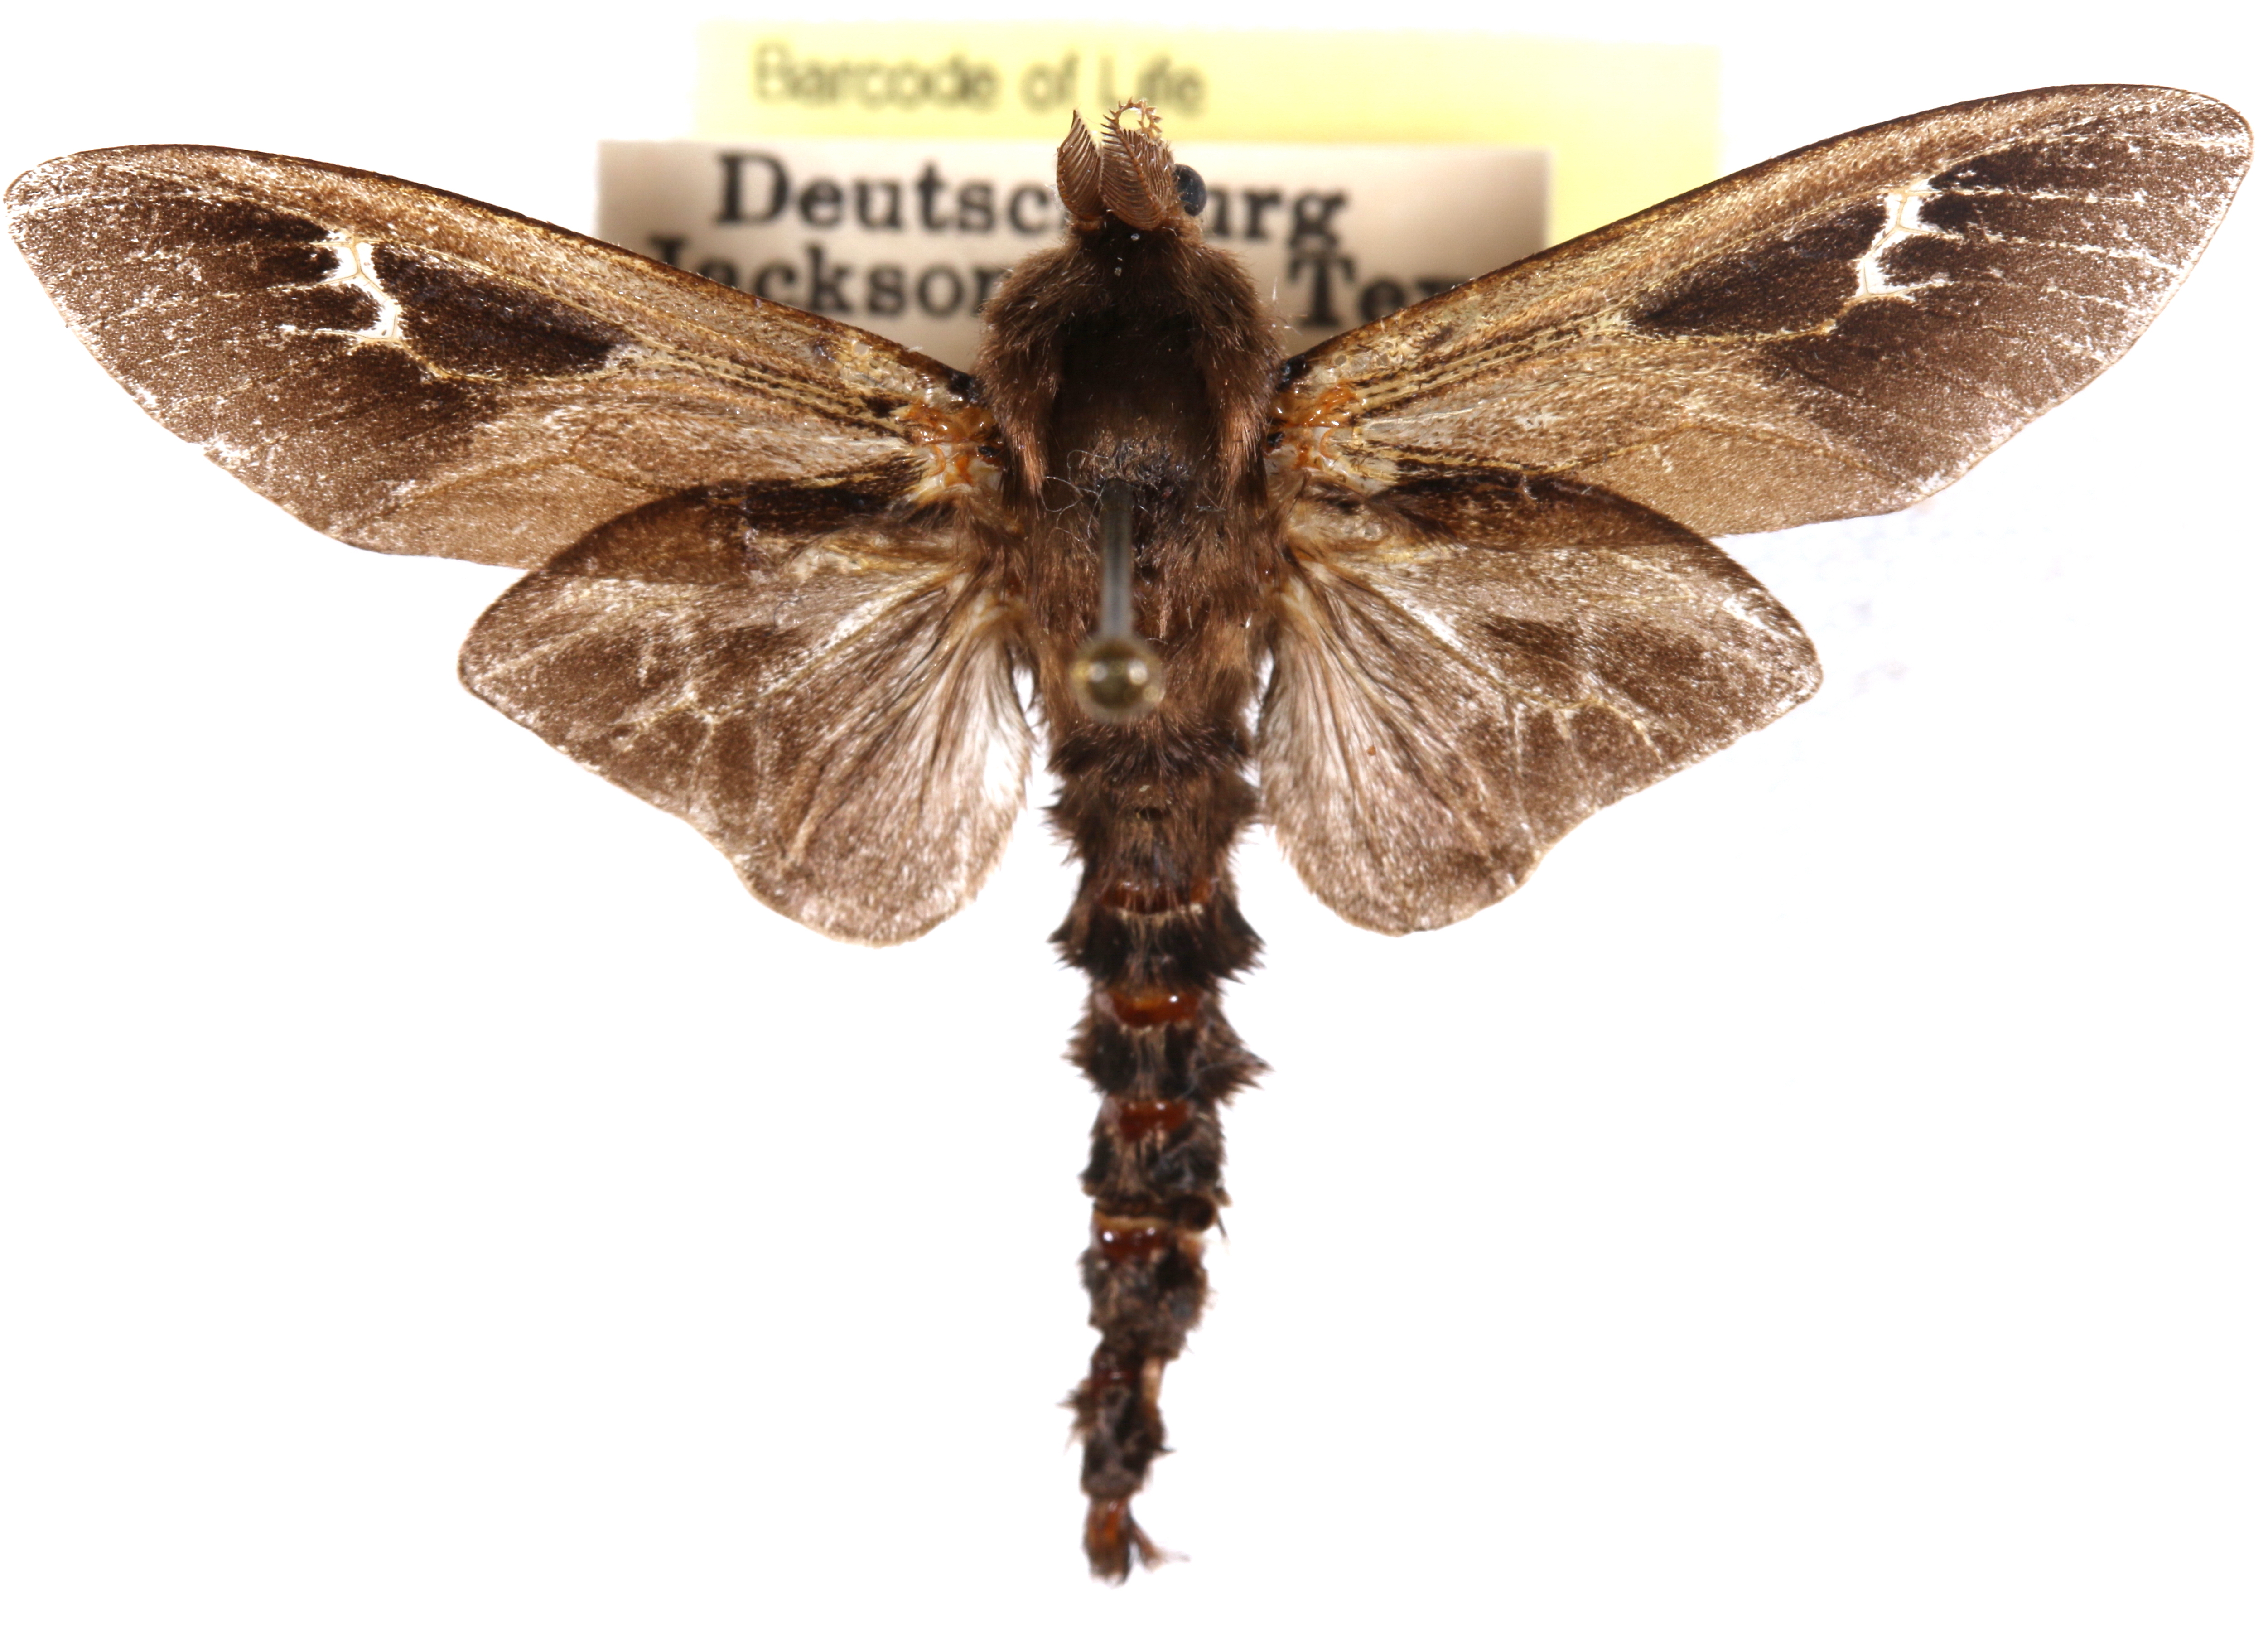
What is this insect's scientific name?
Oiketicus abbotii
